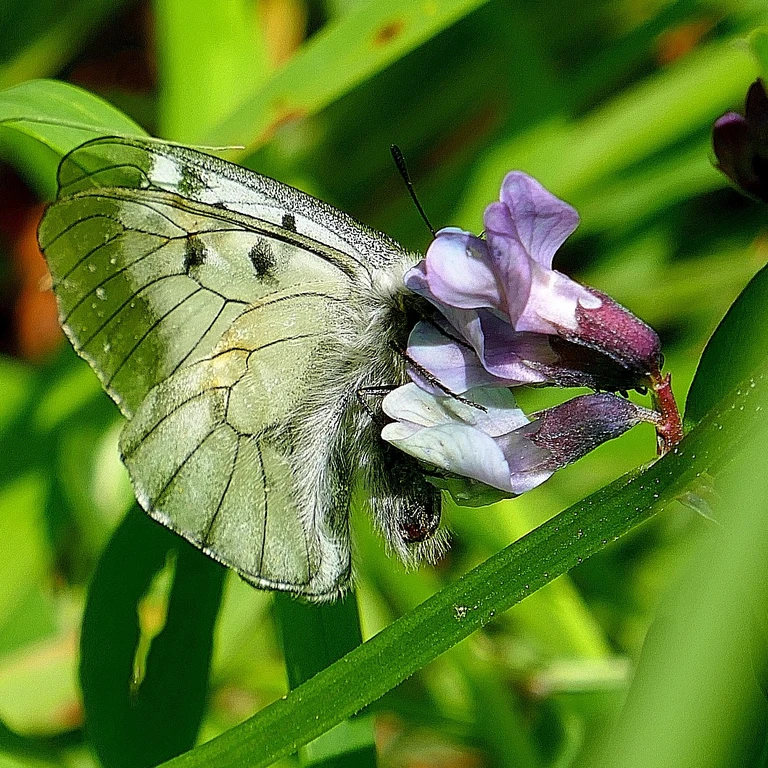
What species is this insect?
Parnassius mnemosyne
